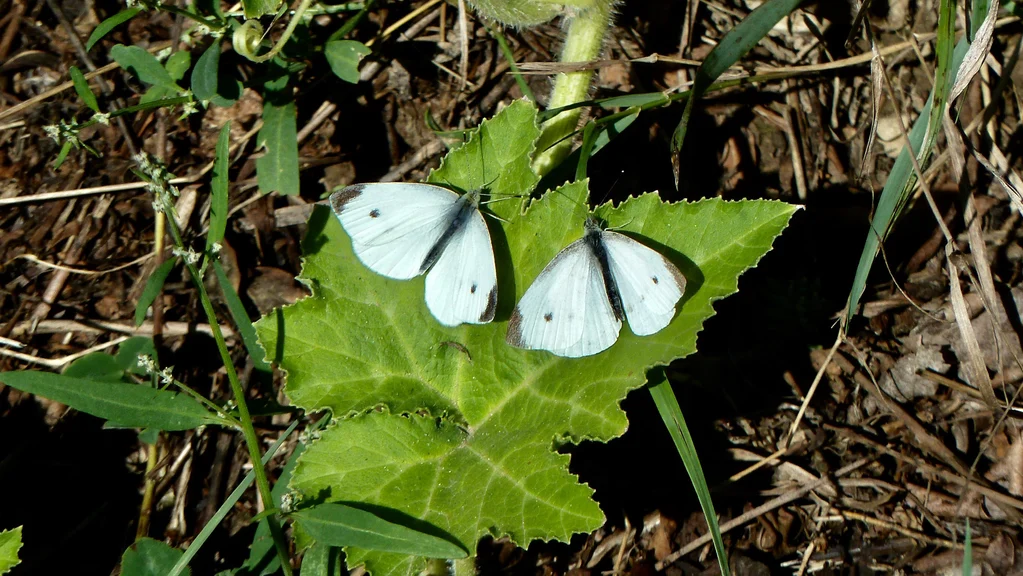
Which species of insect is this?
Pieris rapae
